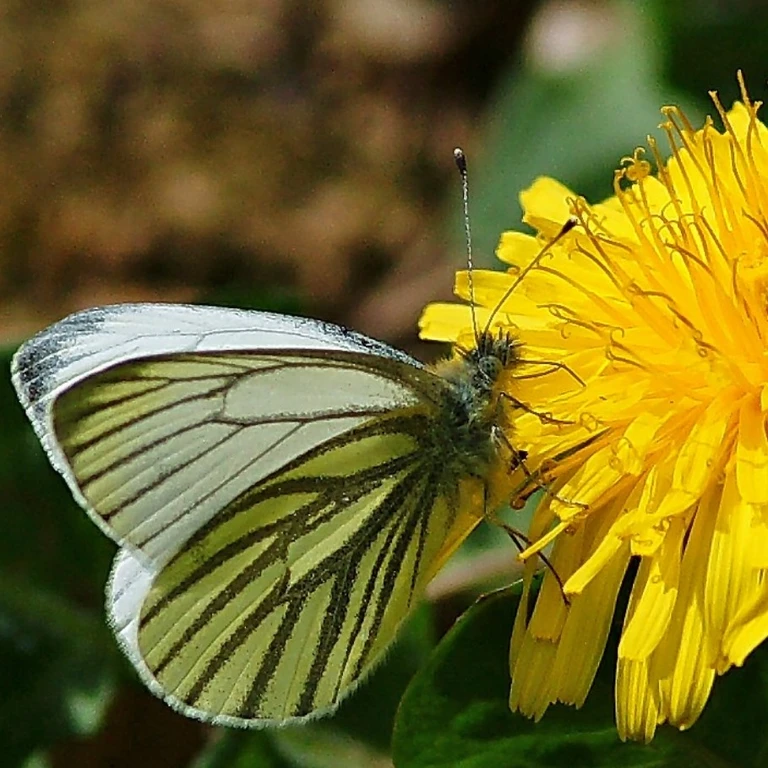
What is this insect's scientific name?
Pieris napi
